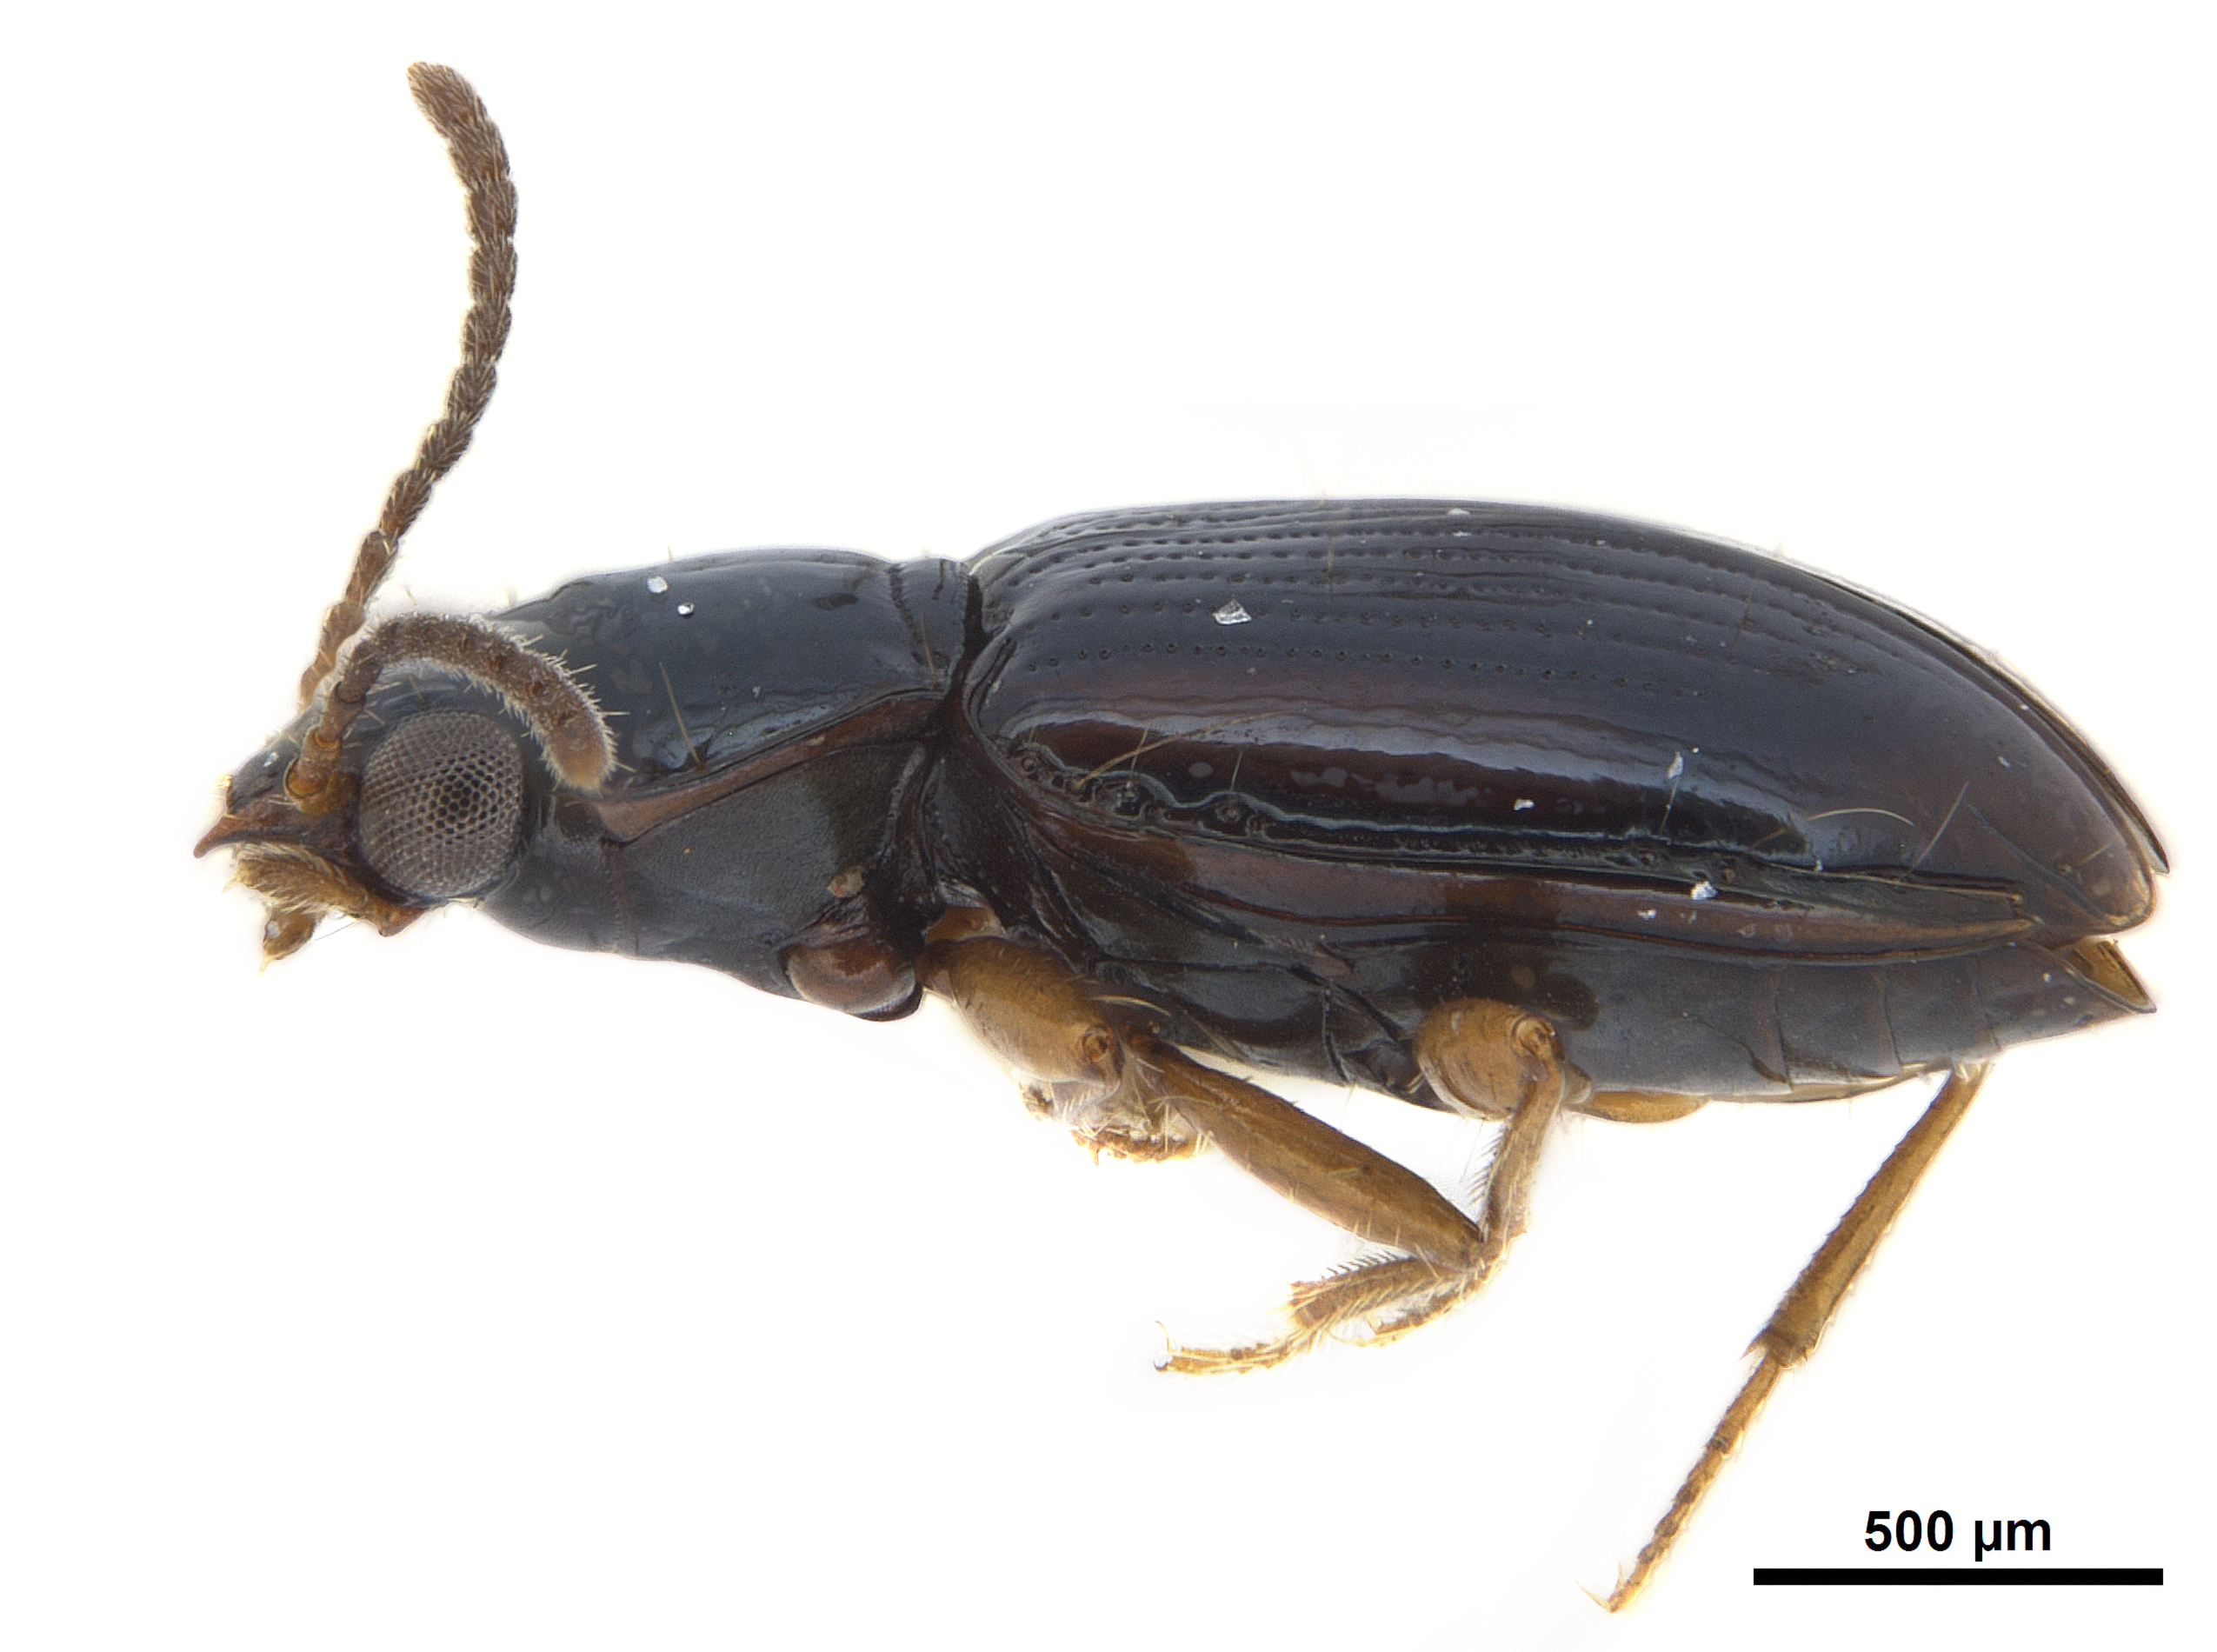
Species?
Pericompsus brasiliensis
